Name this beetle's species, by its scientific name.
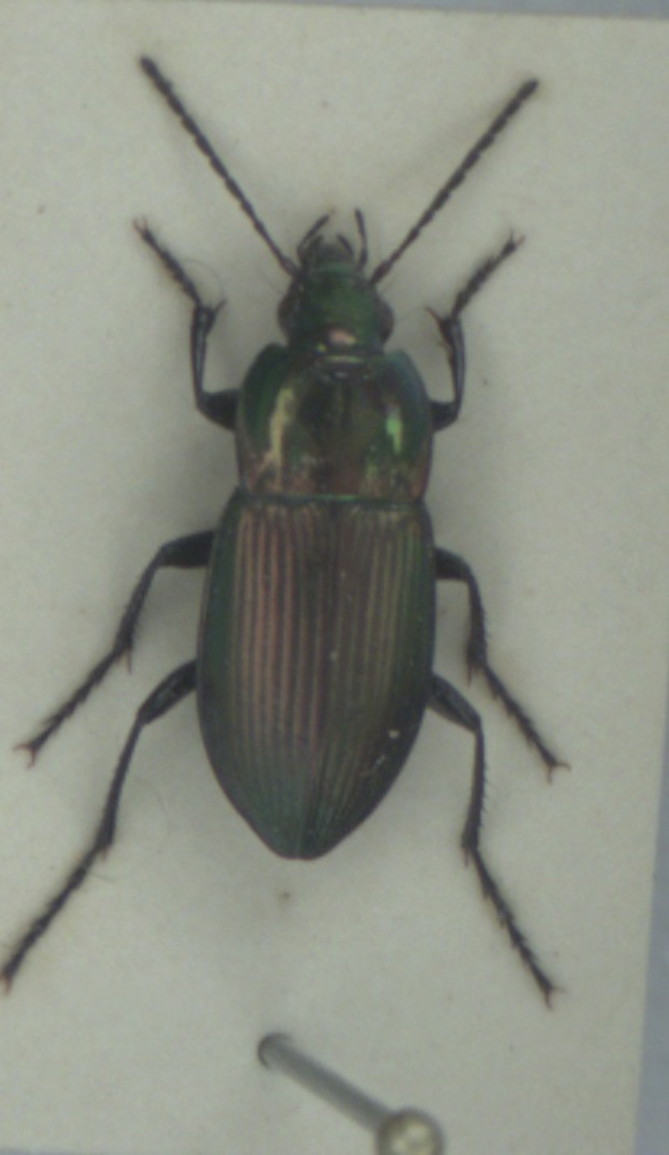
Poecilus versicolor
